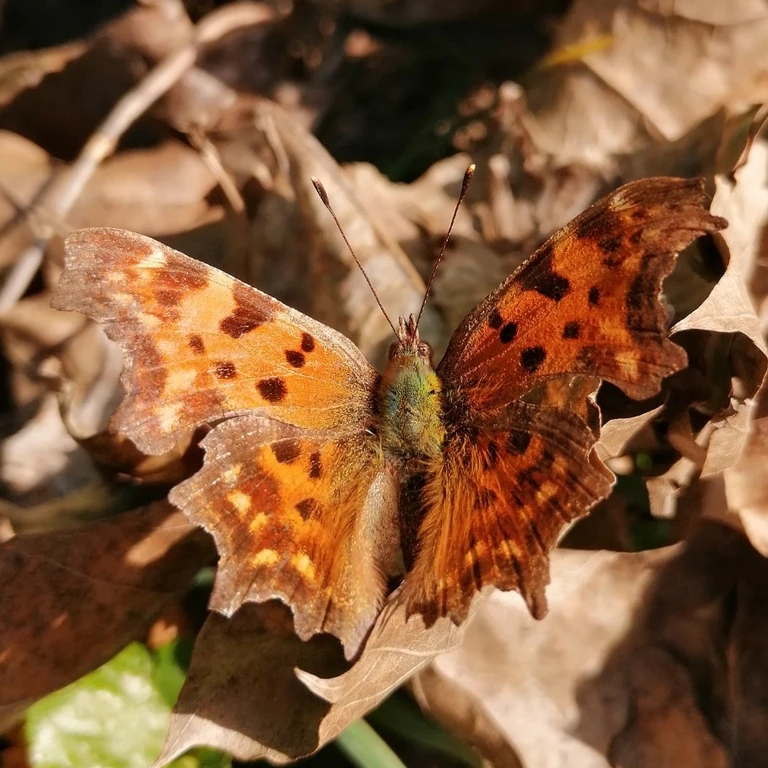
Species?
Polygonia c-album
